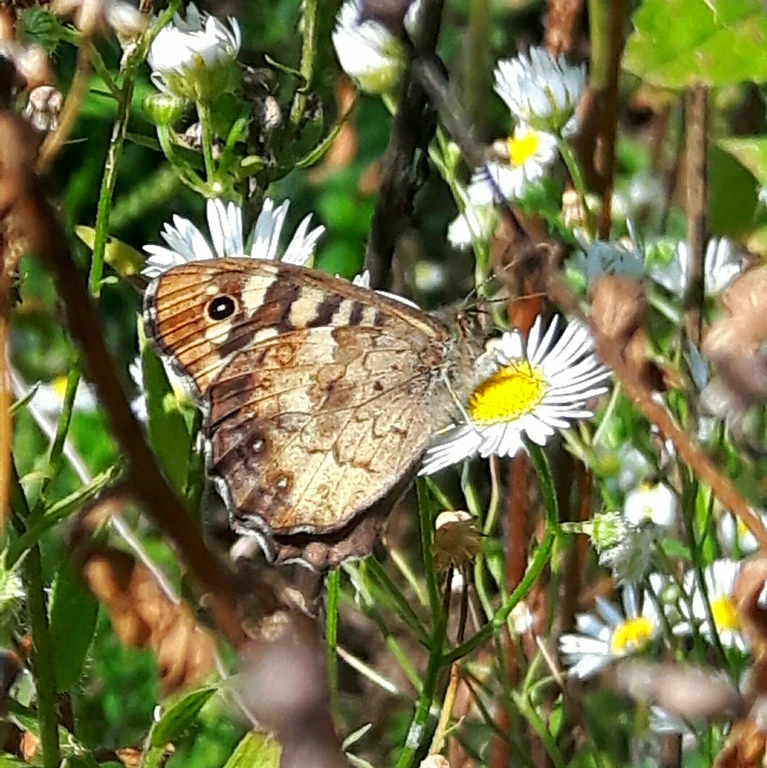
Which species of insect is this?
Pararge aegeria
